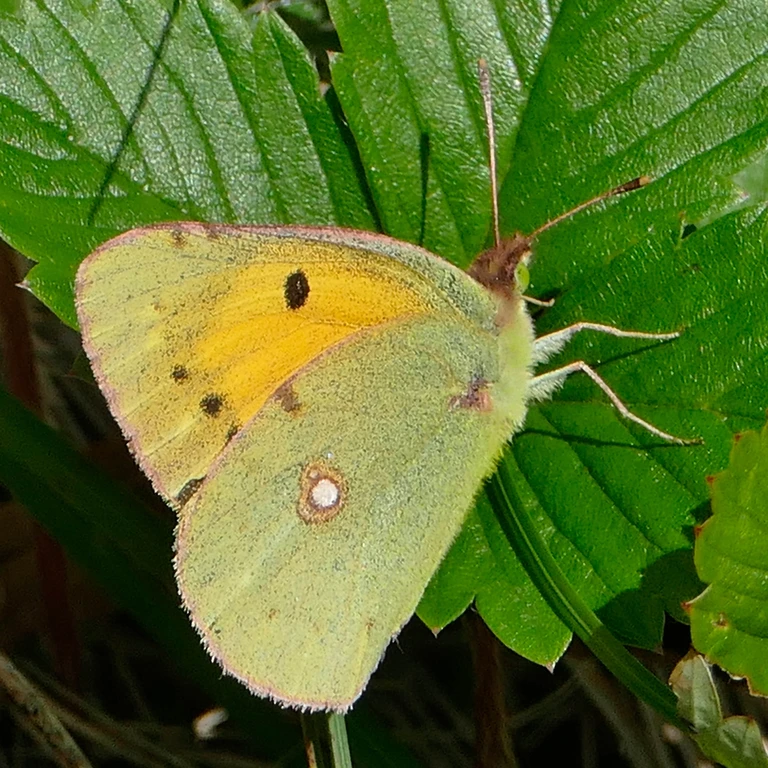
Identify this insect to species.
Colias croceus
